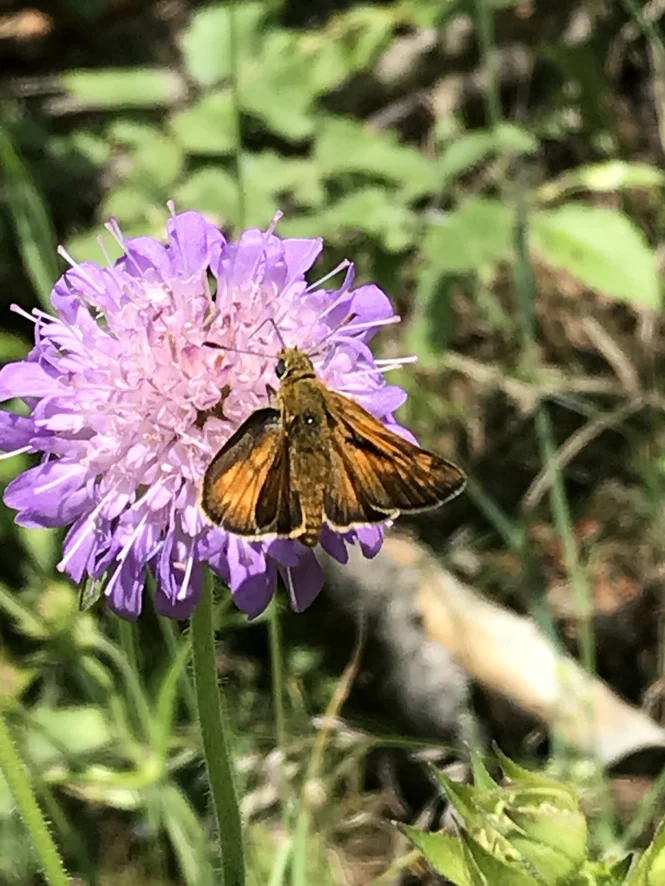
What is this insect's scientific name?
Ochlodes sylvanus (also Ochlodes venata)
